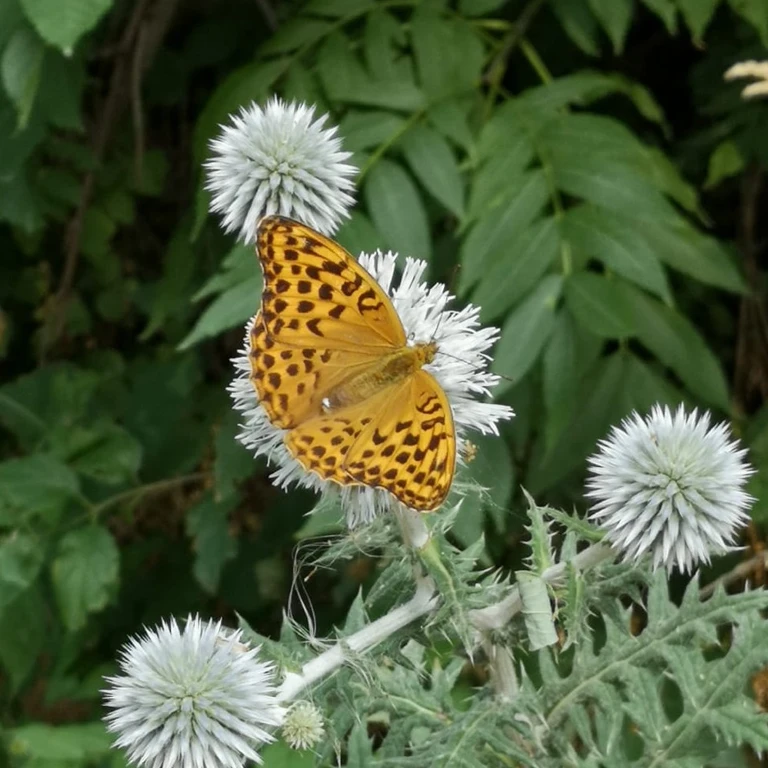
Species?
Argynnis paphia
